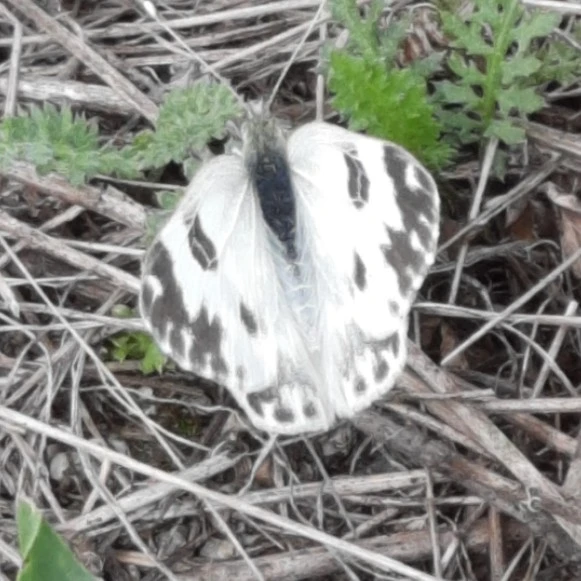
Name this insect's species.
Pontia edusa
